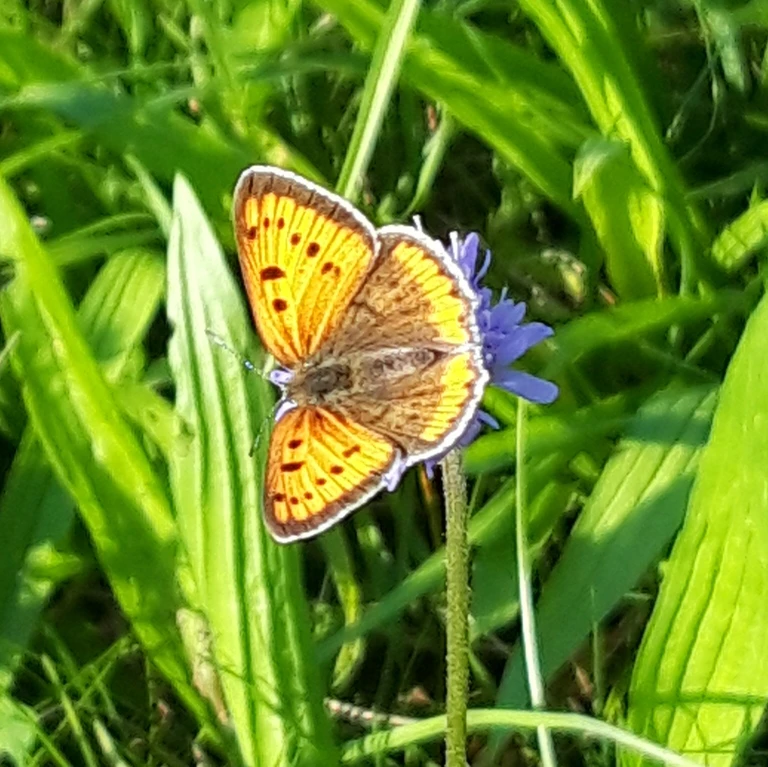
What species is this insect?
Lycaena dispar
